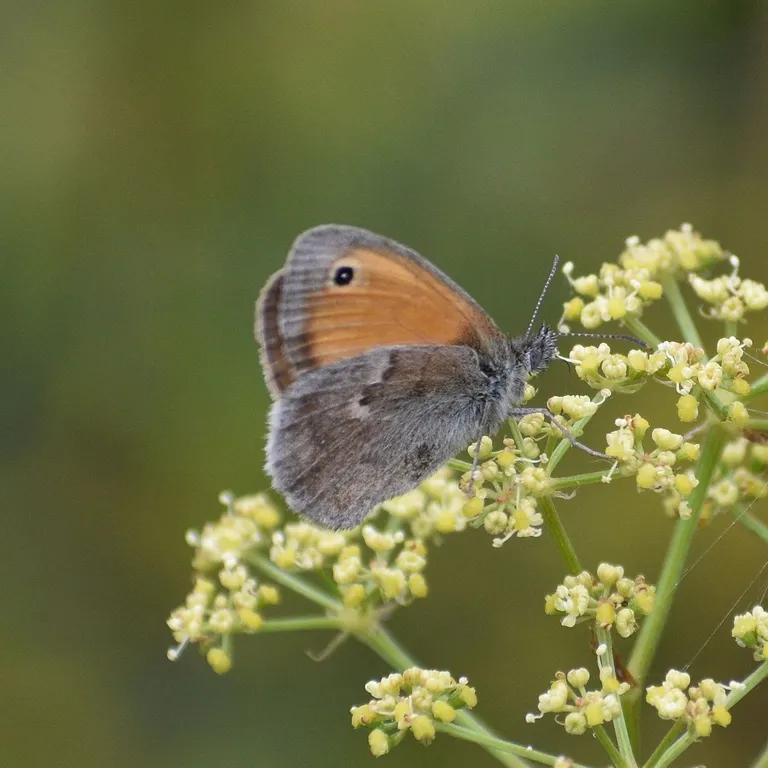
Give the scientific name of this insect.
Coenonympha pamphilus
